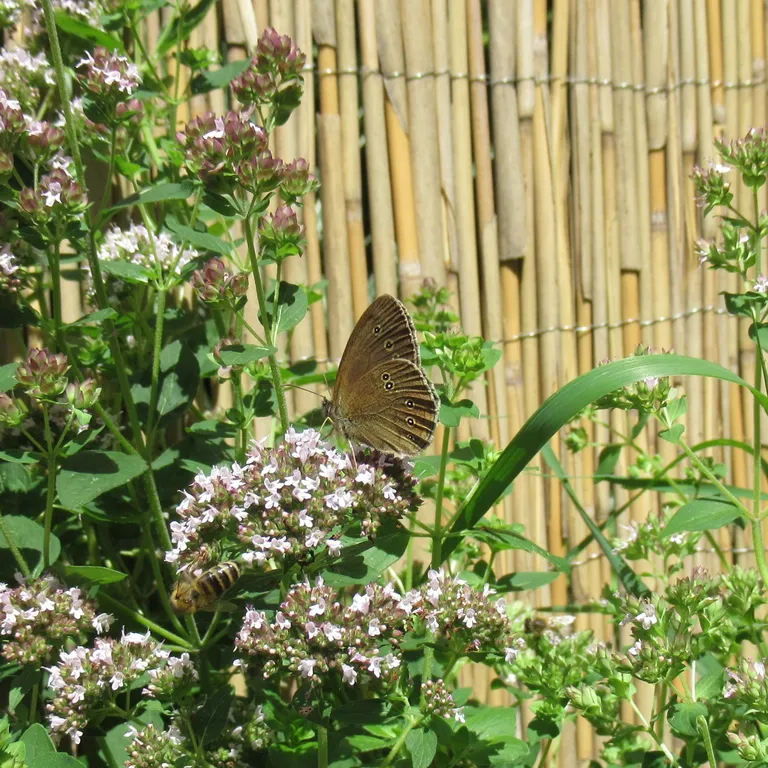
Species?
Aphantopus hyperantus
